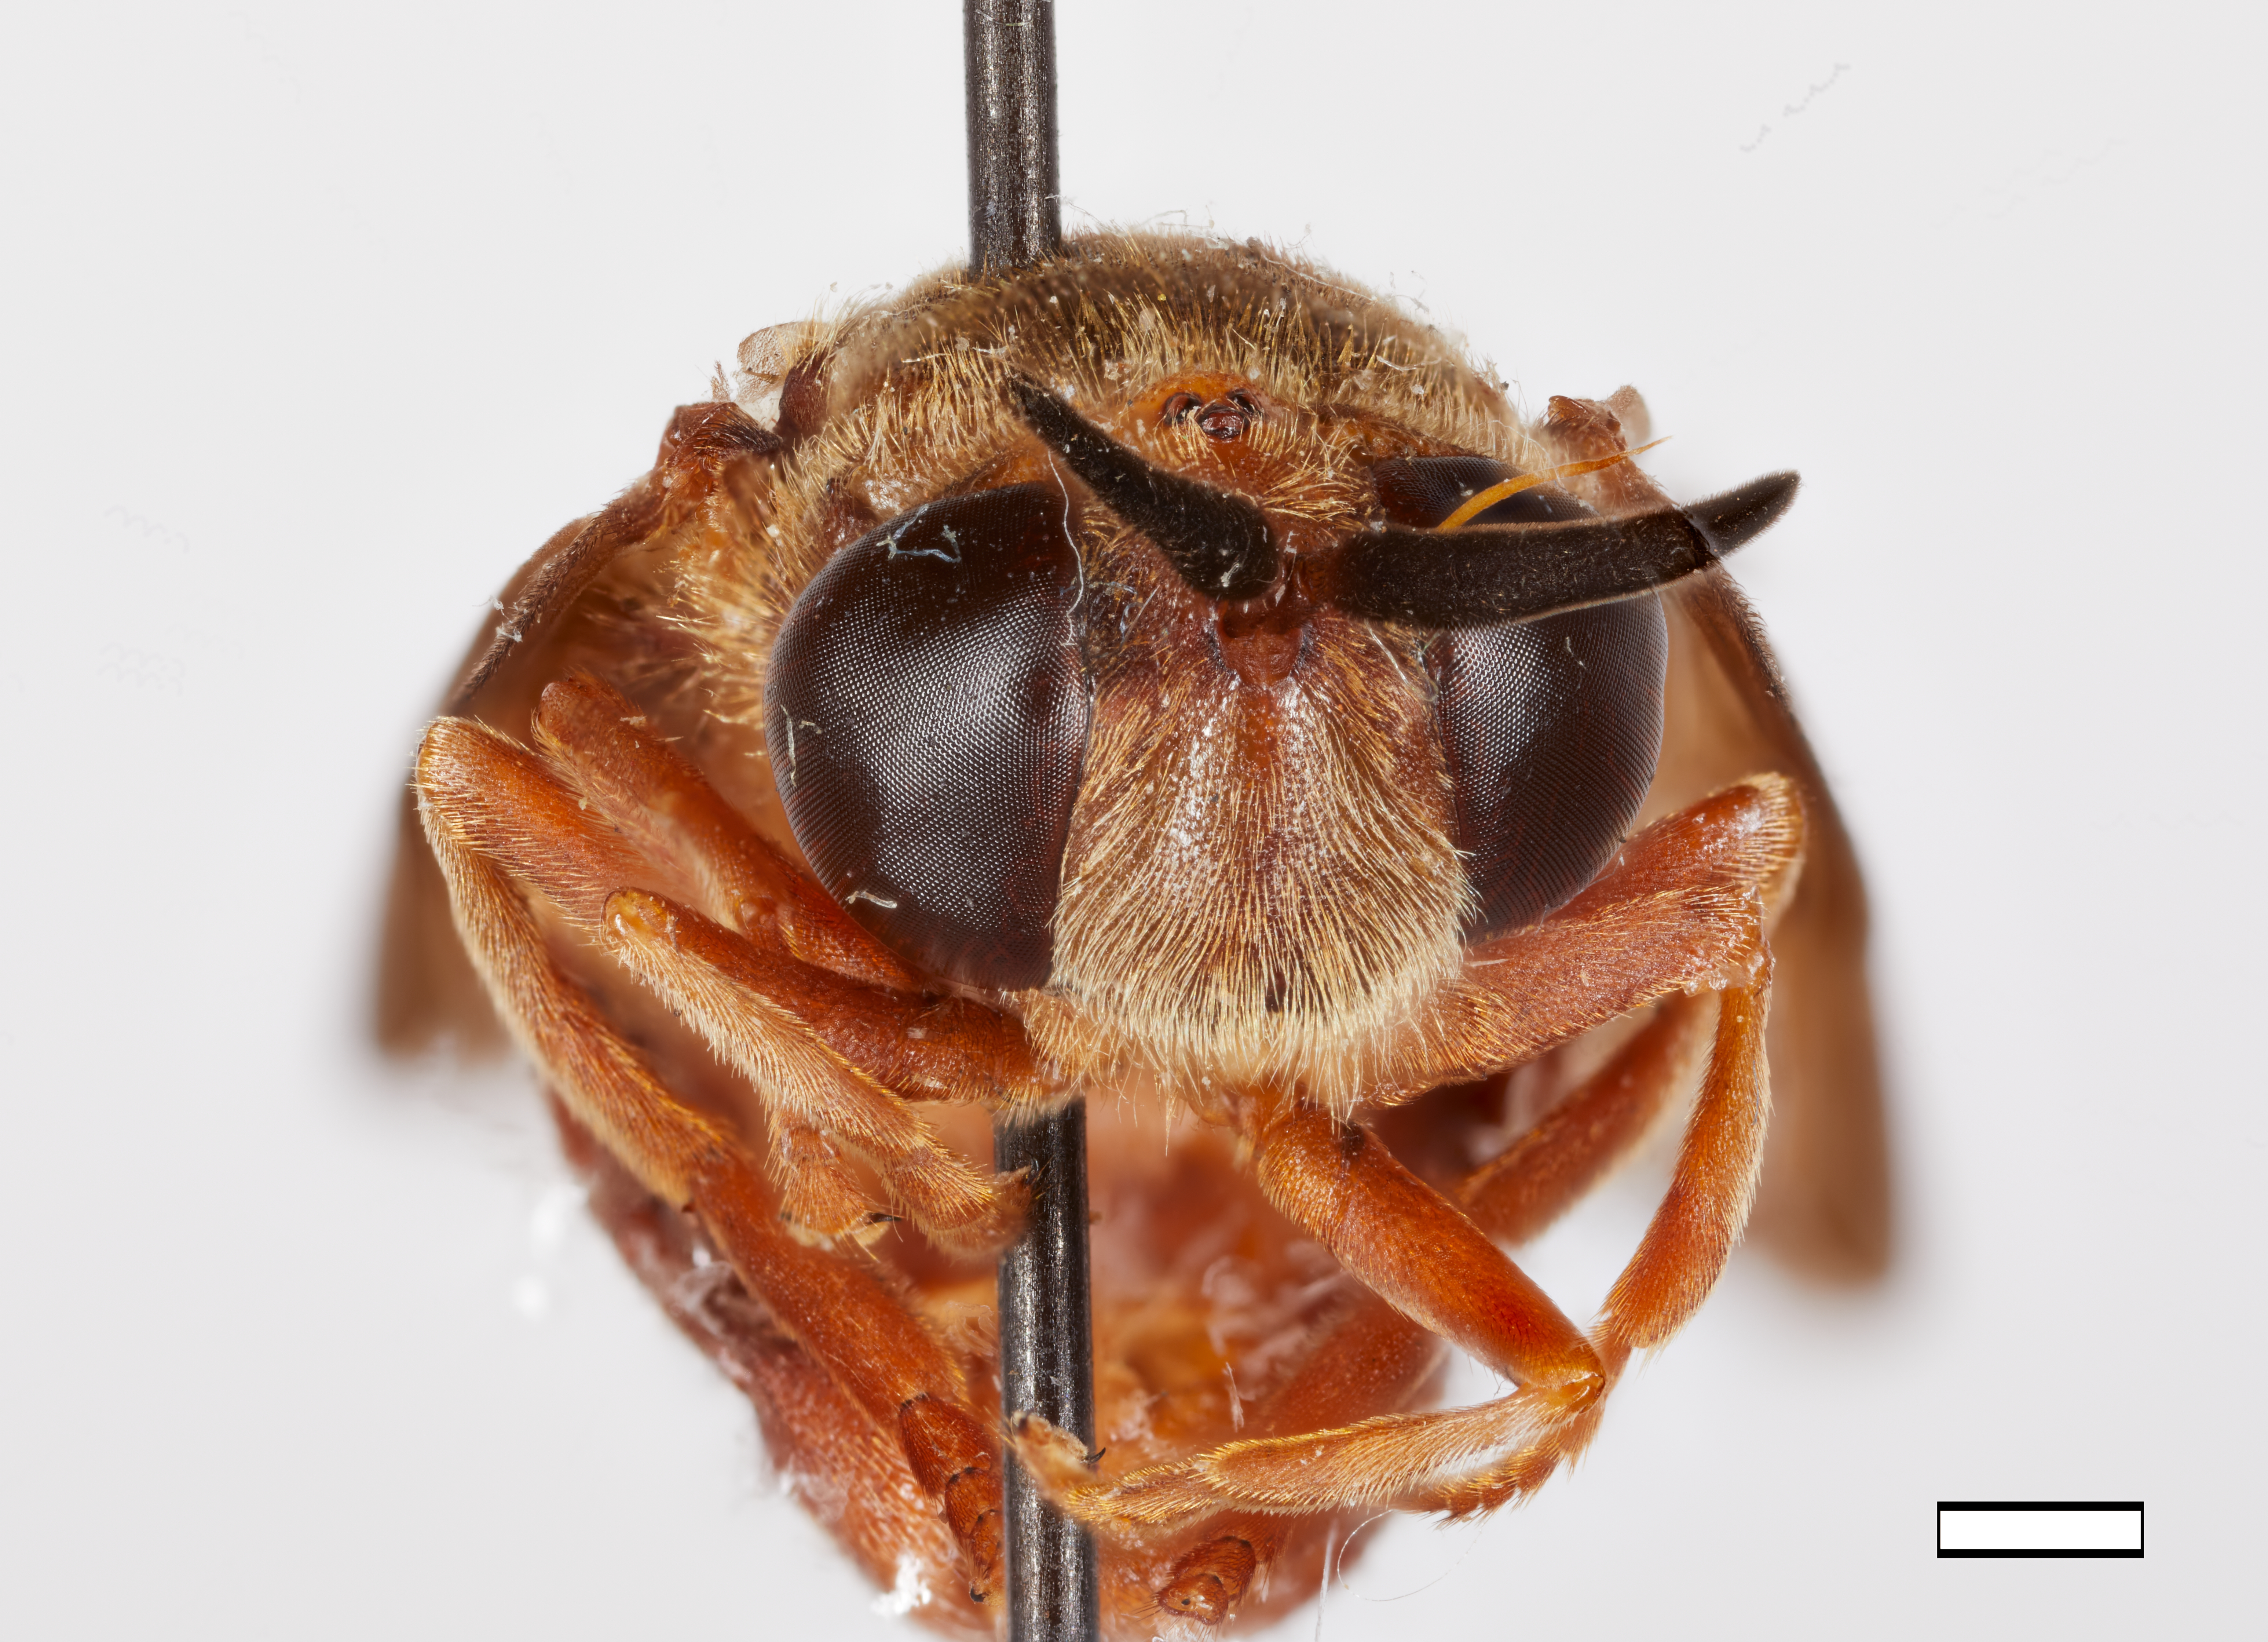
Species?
Microdon adventitius
